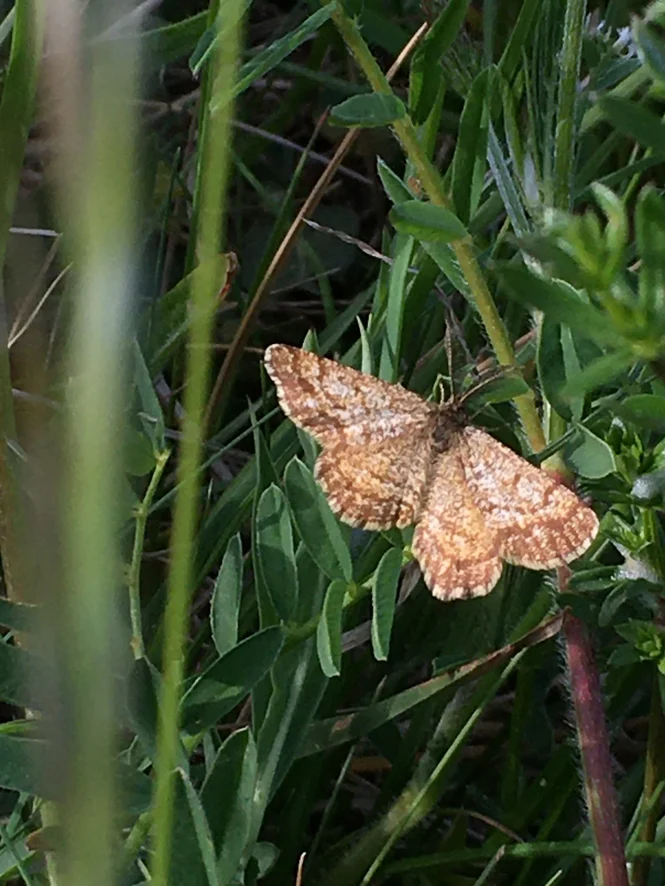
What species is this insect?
Ematurga atomaria
